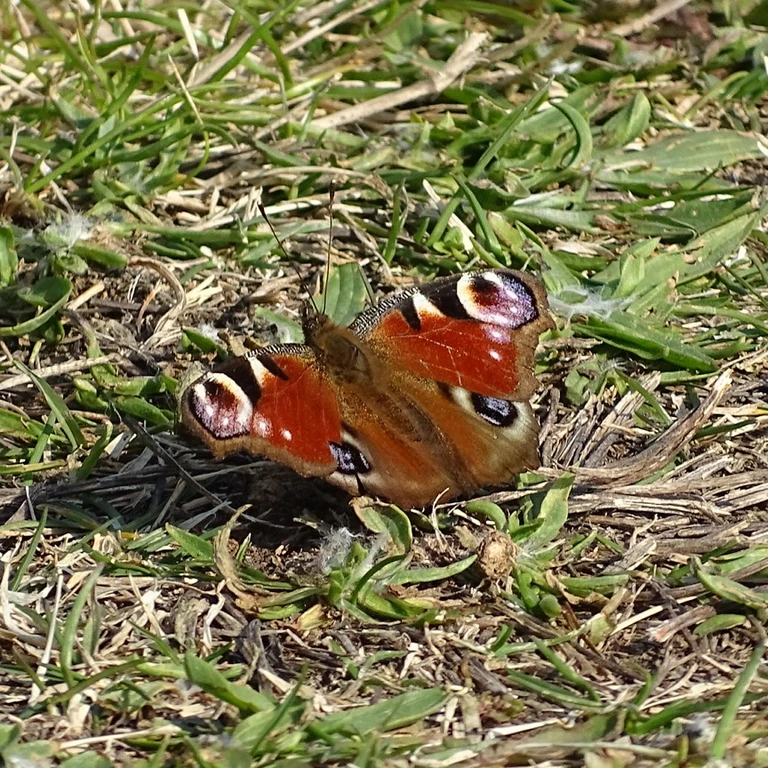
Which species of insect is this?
Aglais io
